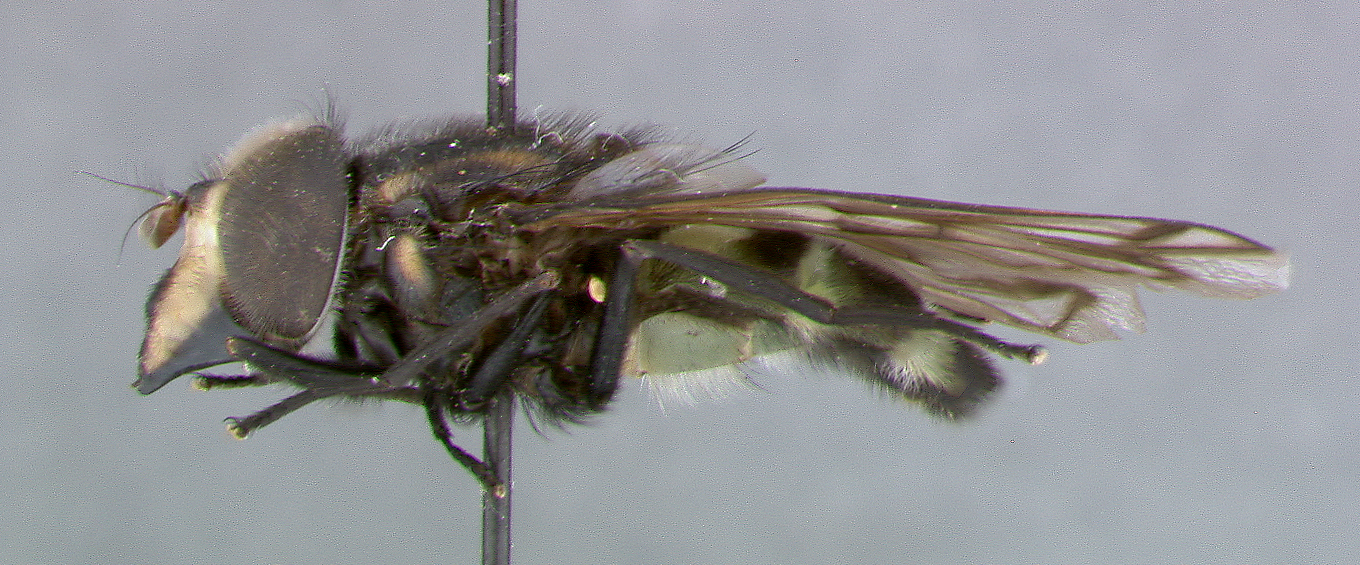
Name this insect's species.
Volucella verdigaster
